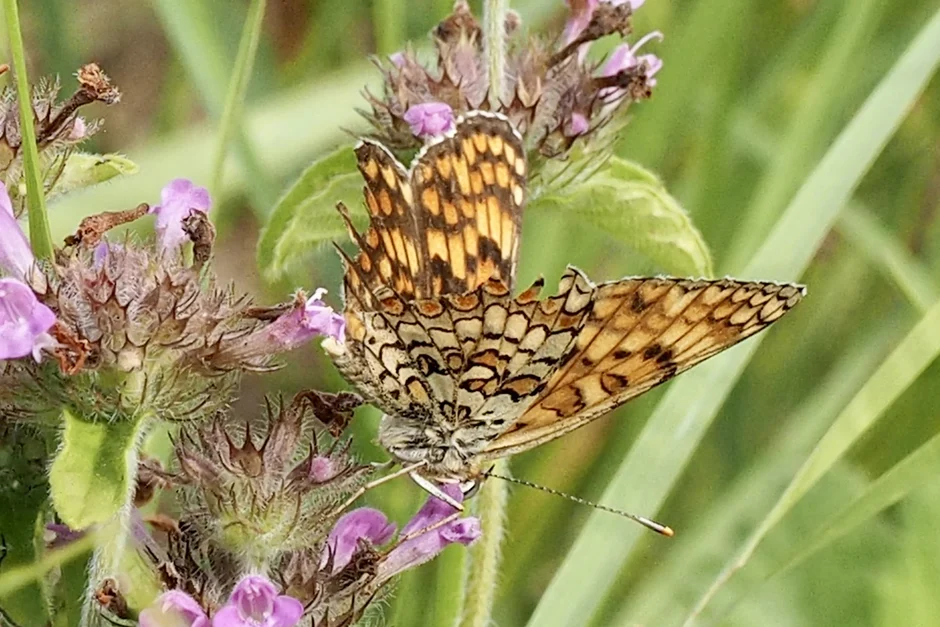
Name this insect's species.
Melitaea phoebe
